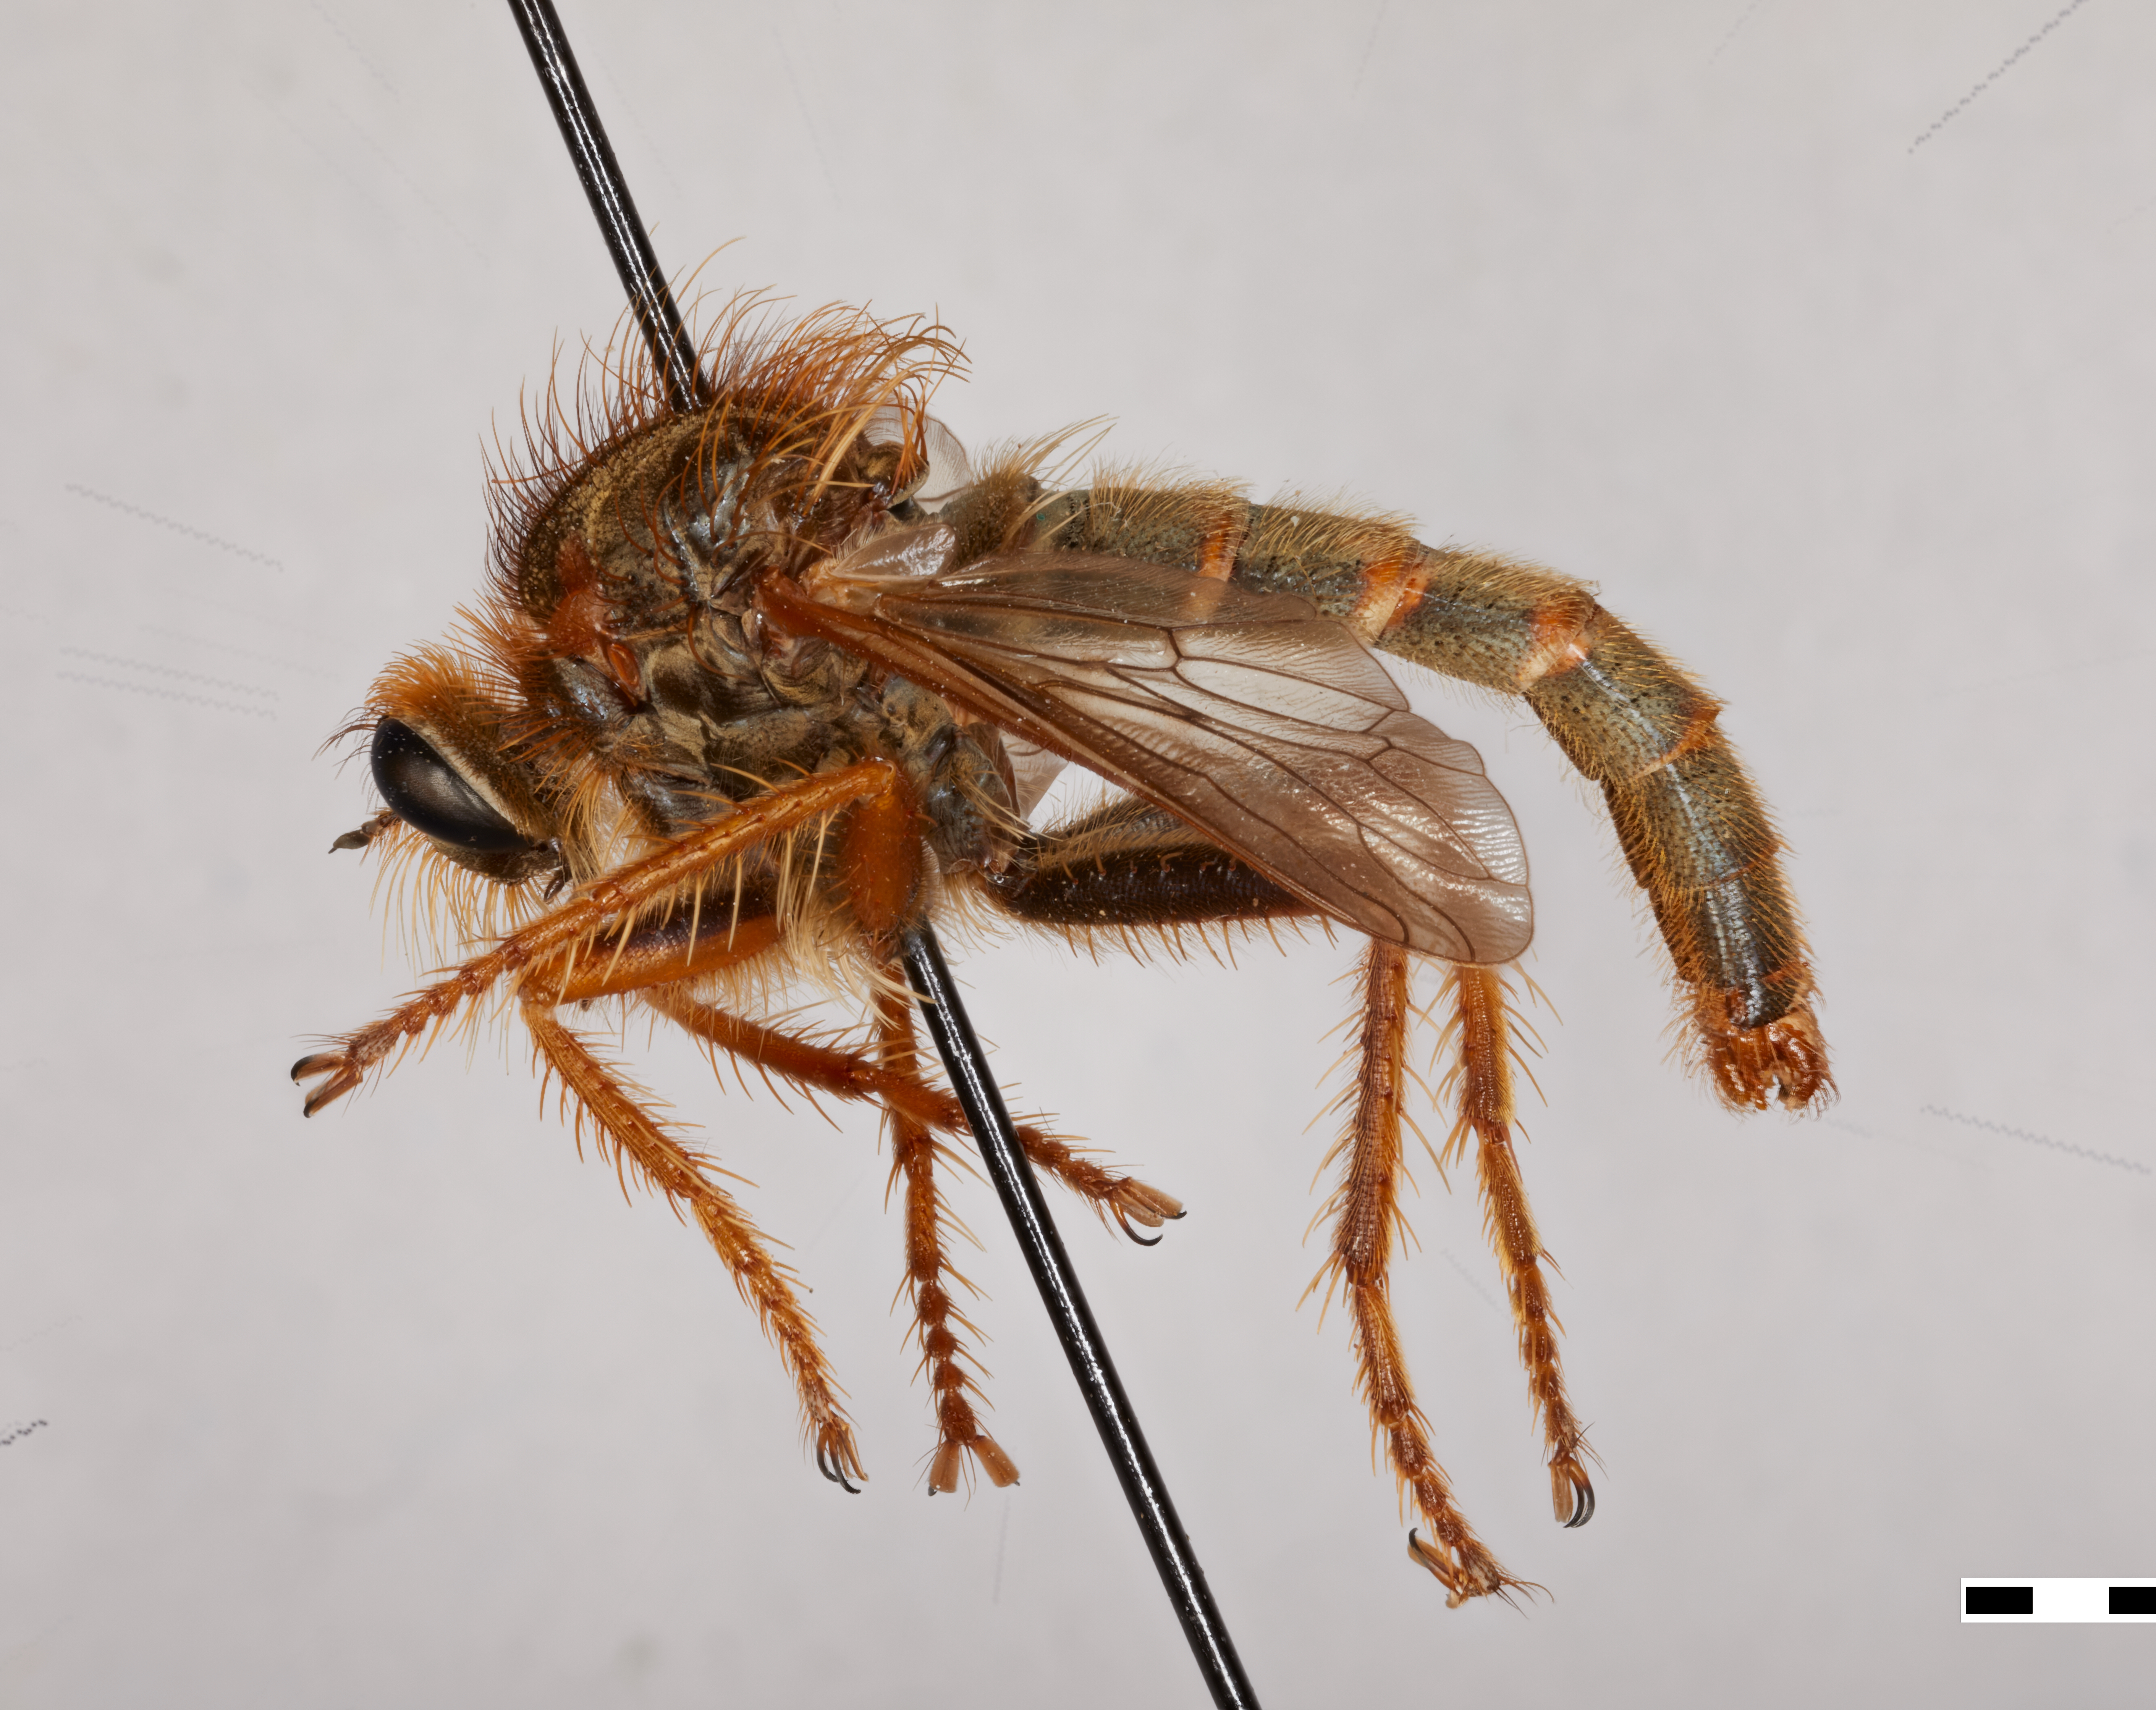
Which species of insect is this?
Stenopogon xochimilcae
